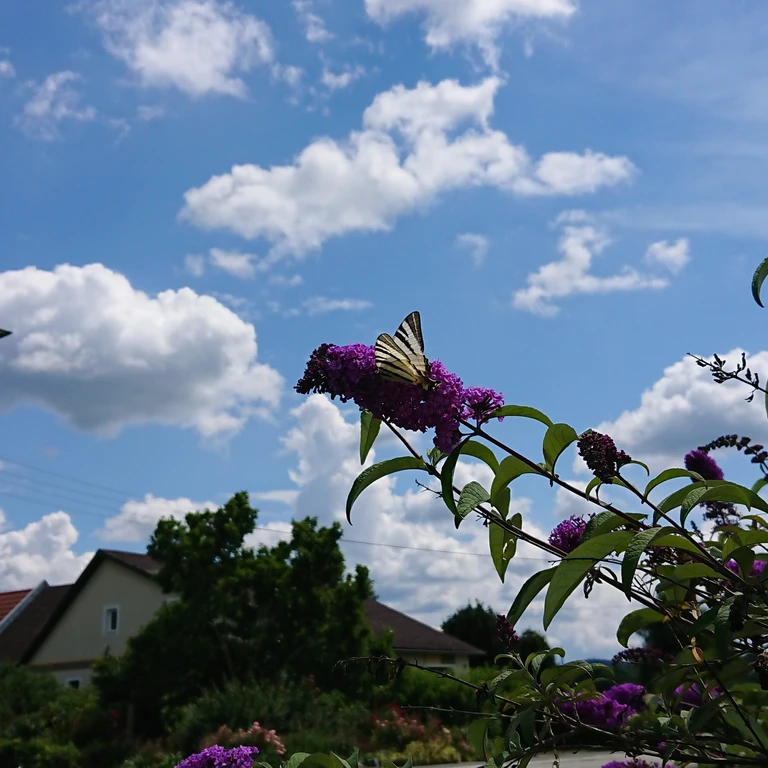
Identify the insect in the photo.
Iphiclides podalirius
